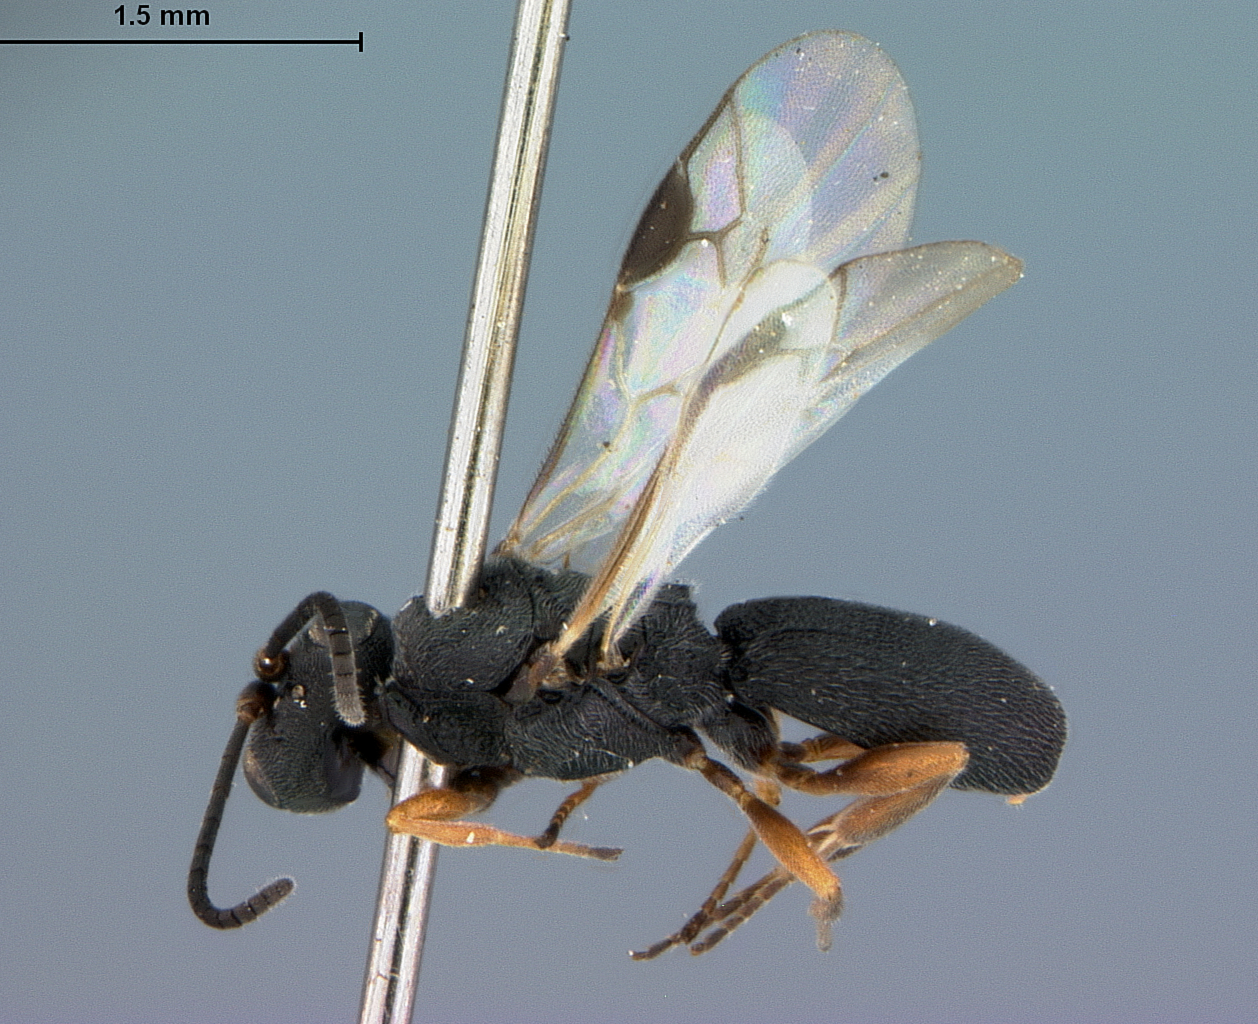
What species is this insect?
Chelonus batrachedrae
